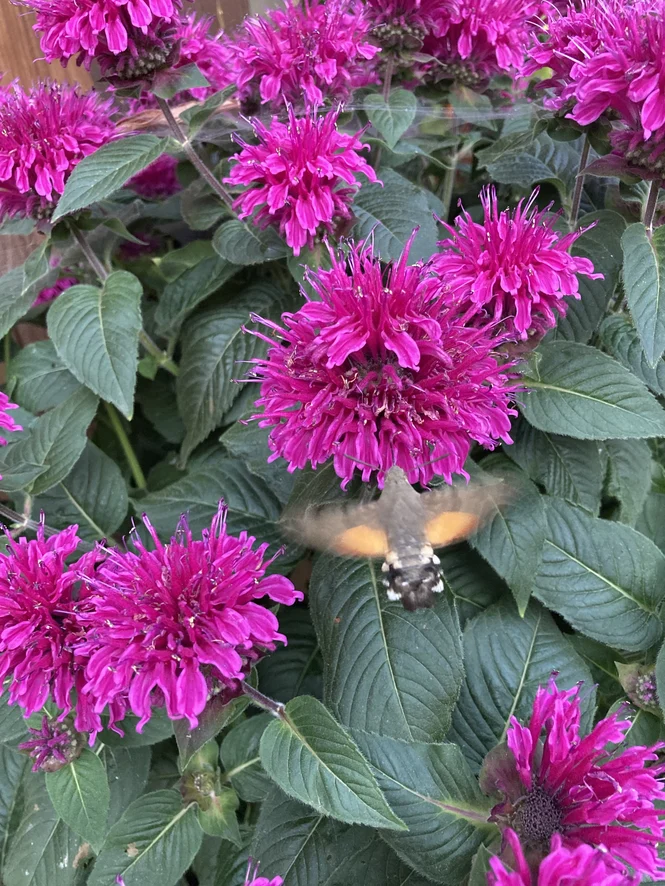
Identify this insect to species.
Macroglossum stellatarum
